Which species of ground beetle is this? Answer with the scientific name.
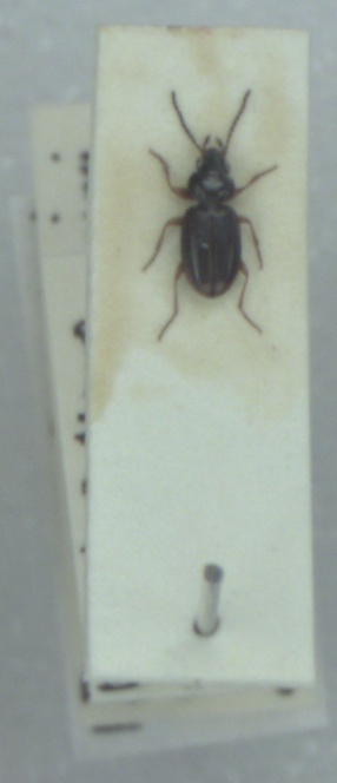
Bembidion mannerheimii
